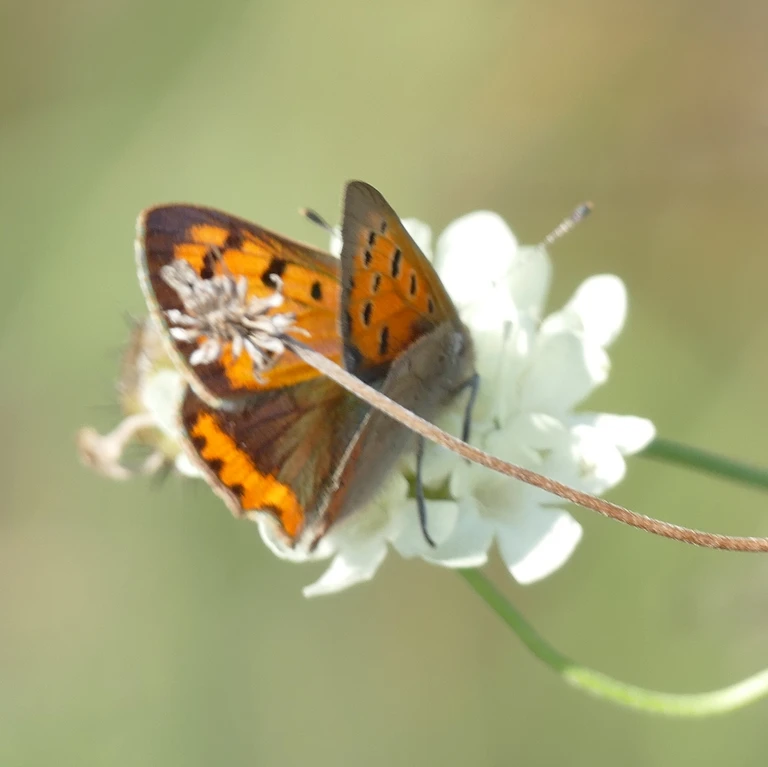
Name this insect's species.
Lycaena phlaeas
